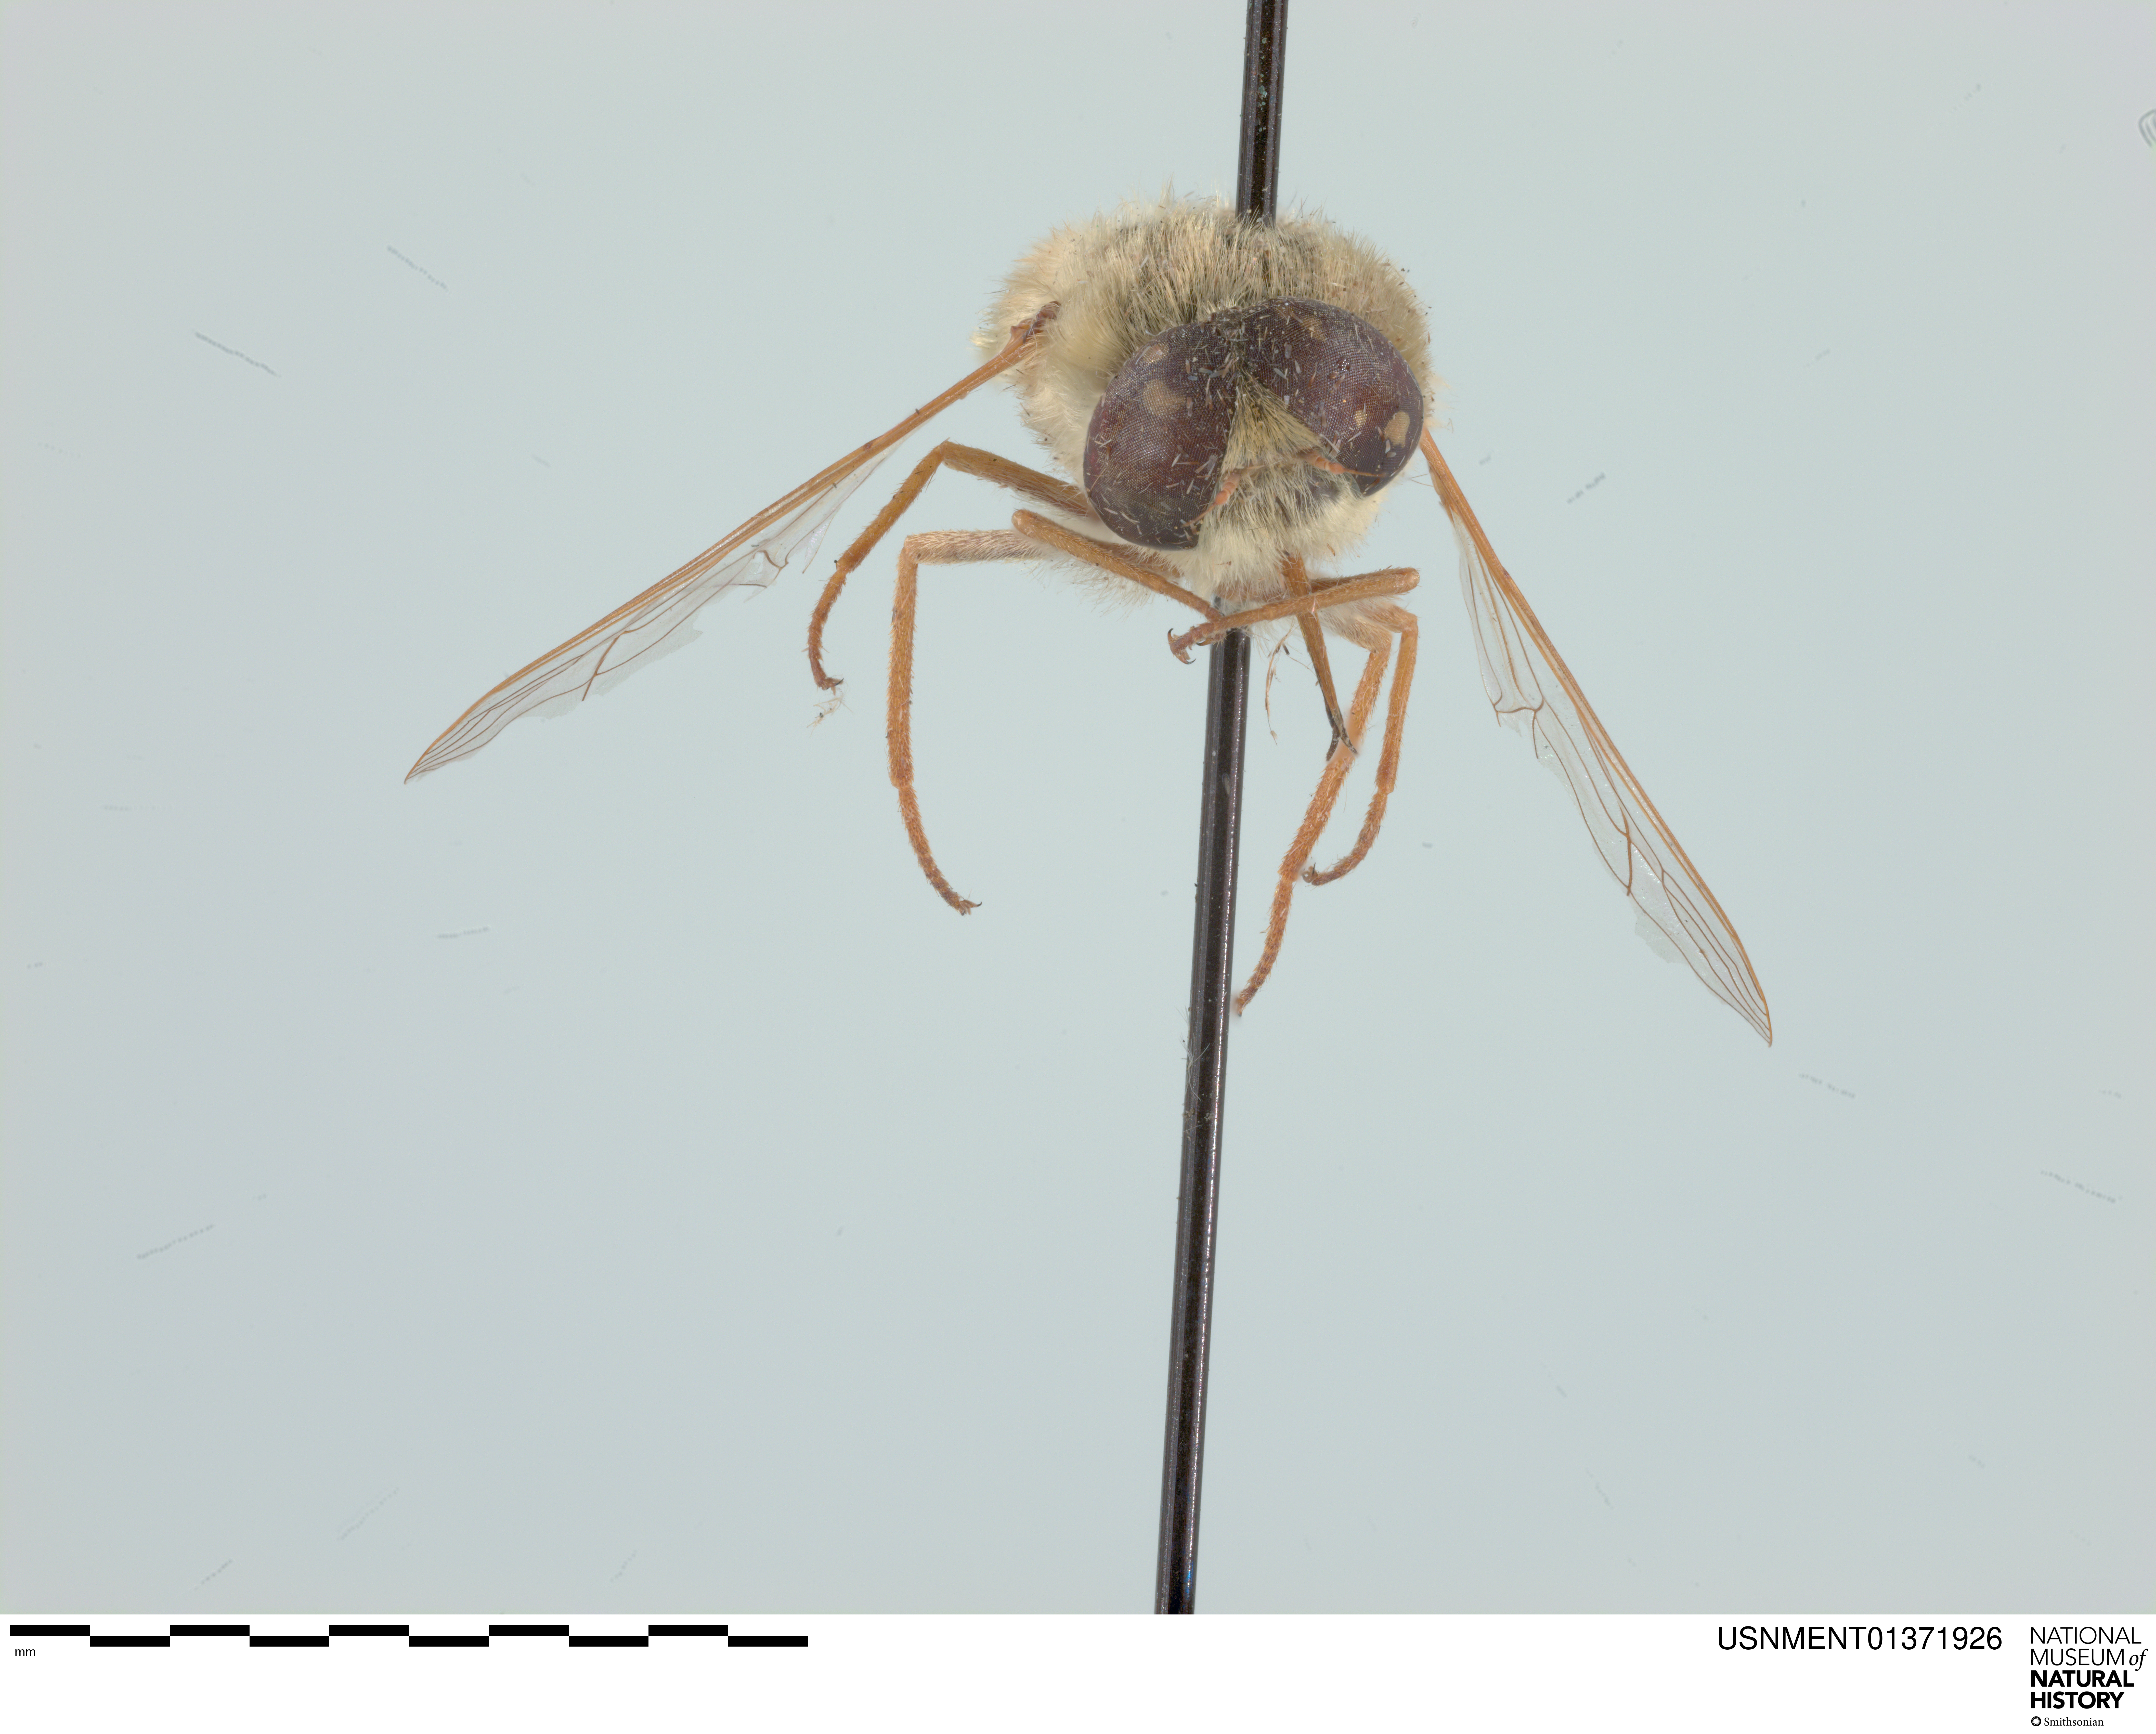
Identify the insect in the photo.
Neorhynchocephalus sackenii
